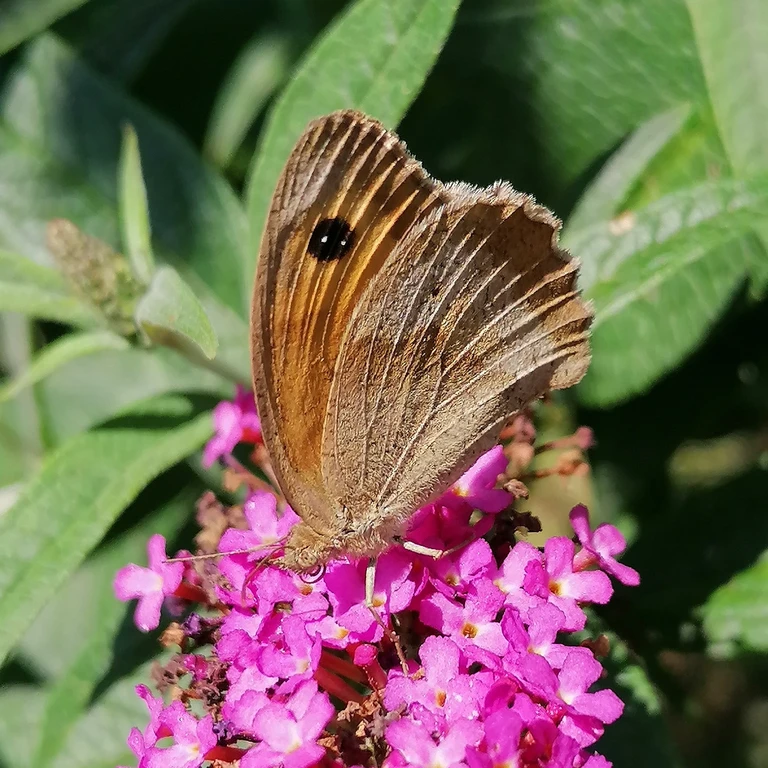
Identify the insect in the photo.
Maniola jurtina
